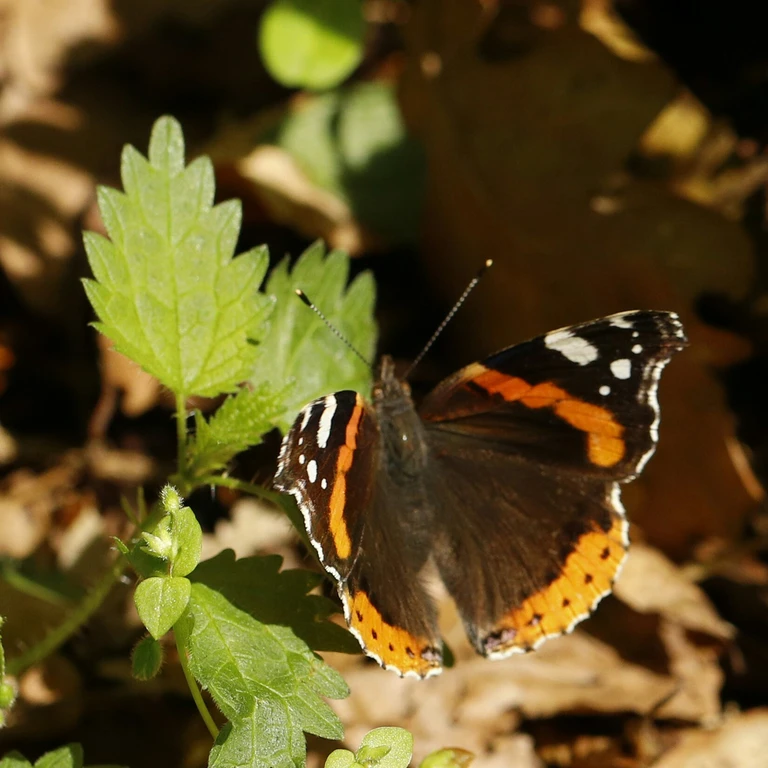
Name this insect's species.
Vanessa atalanta
